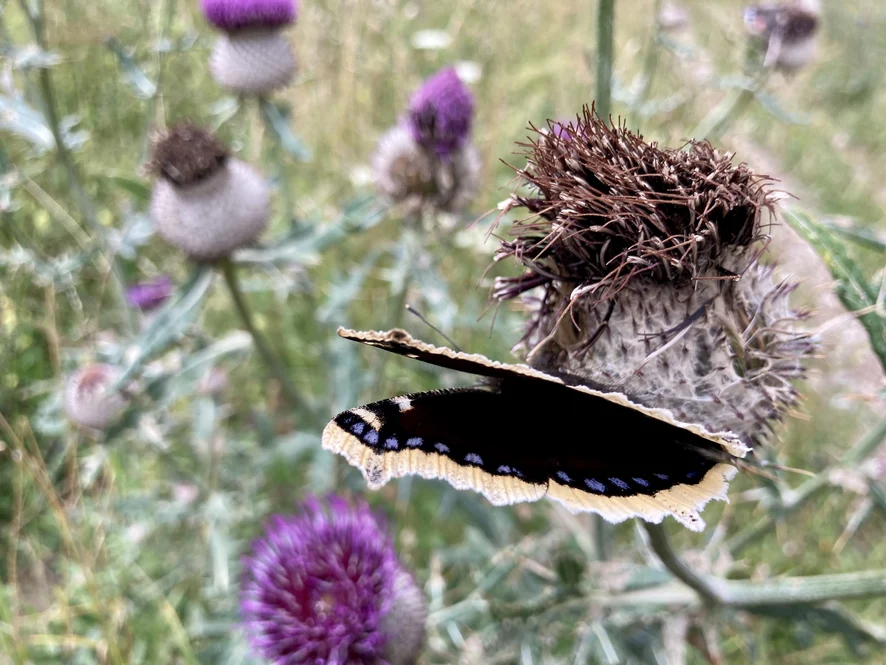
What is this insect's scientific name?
Nymphalis antiopa
